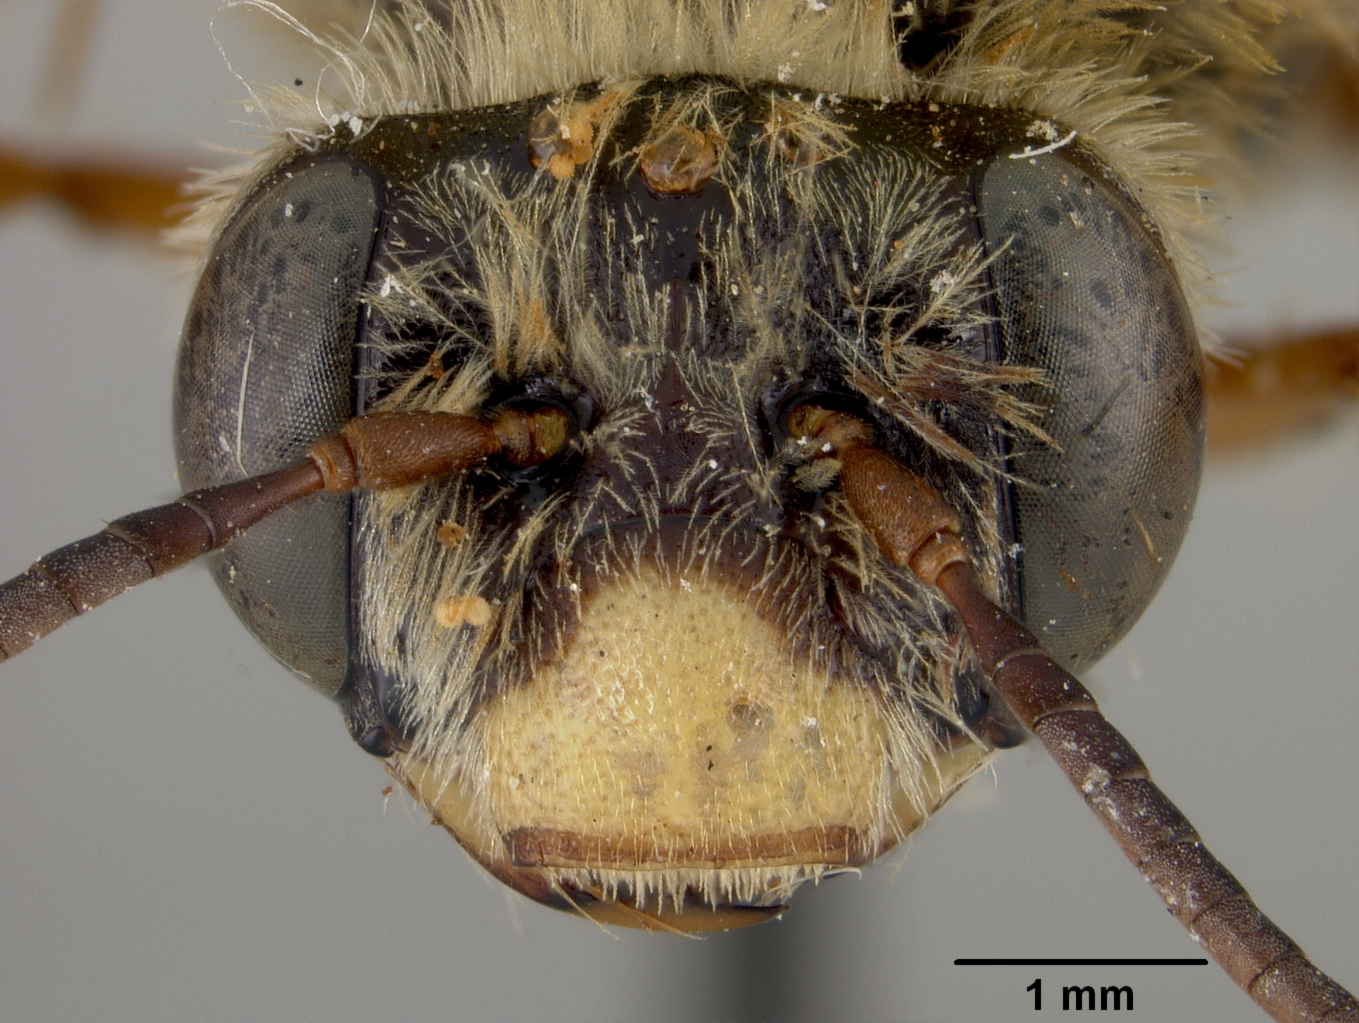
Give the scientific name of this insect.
Xenoglossa spriuna
